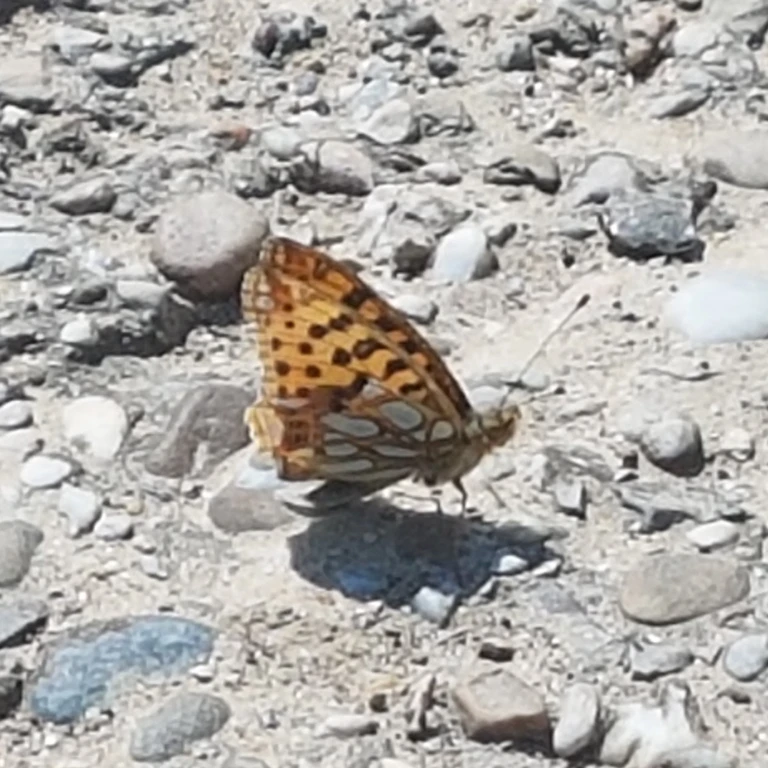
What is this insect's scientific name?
Issoria lathonia
